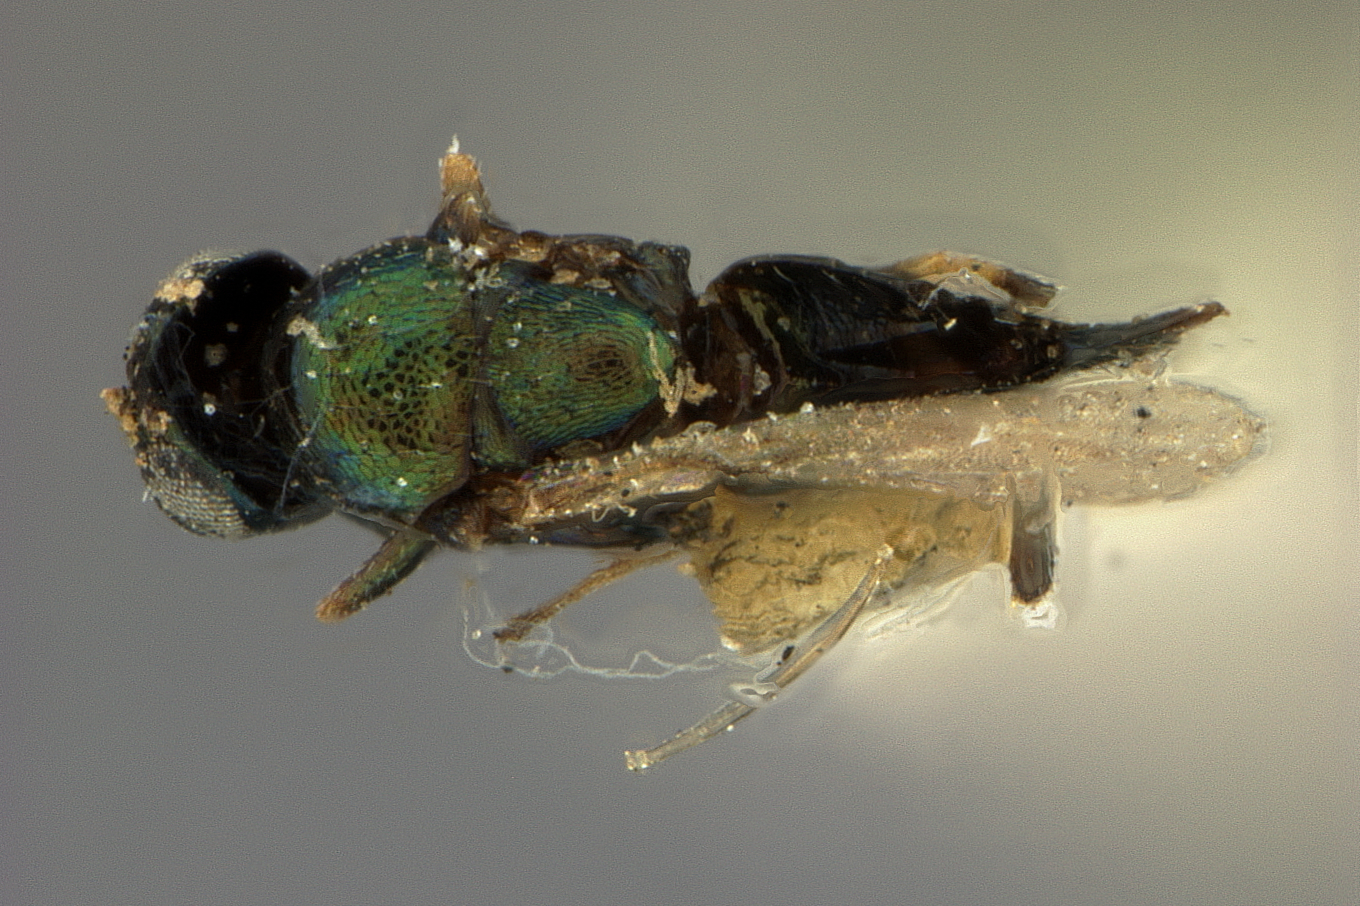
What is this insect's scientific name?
Liothorax melanocera
